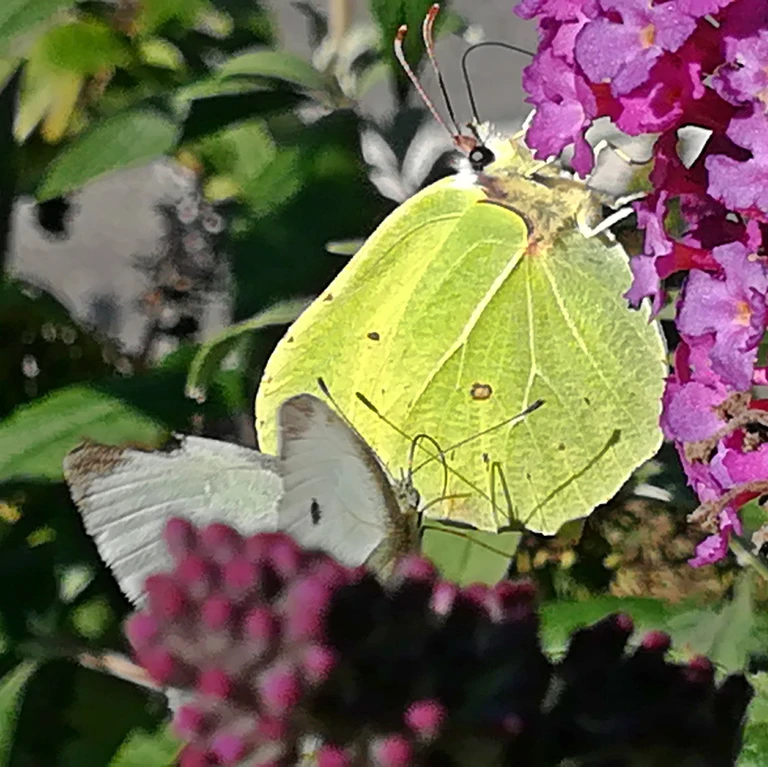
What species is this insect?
Gonepteryx rhamni
